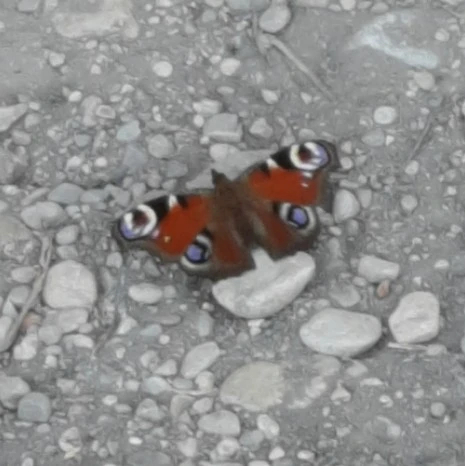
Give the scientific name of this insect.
Aglais io
